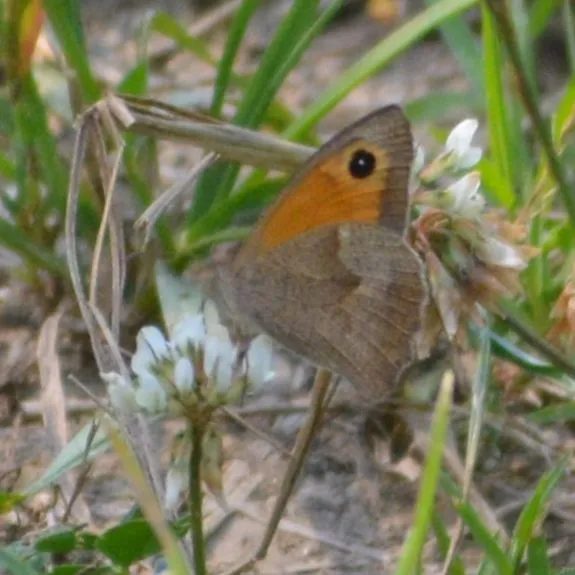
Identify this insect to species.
Maniola jurtina
